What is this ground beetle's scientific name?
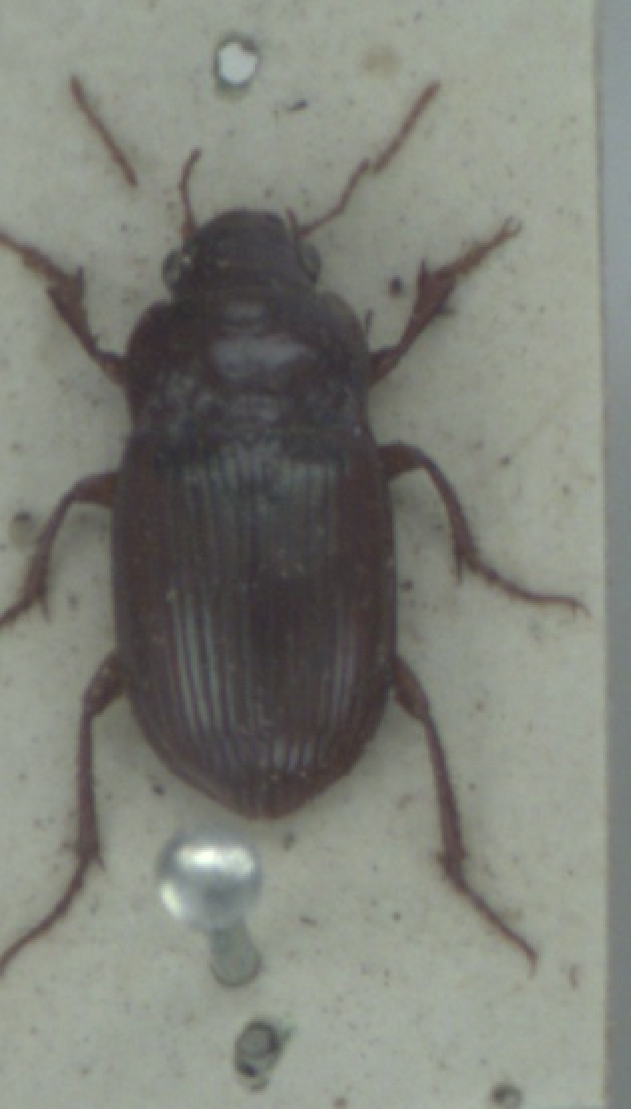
Amara fulva
